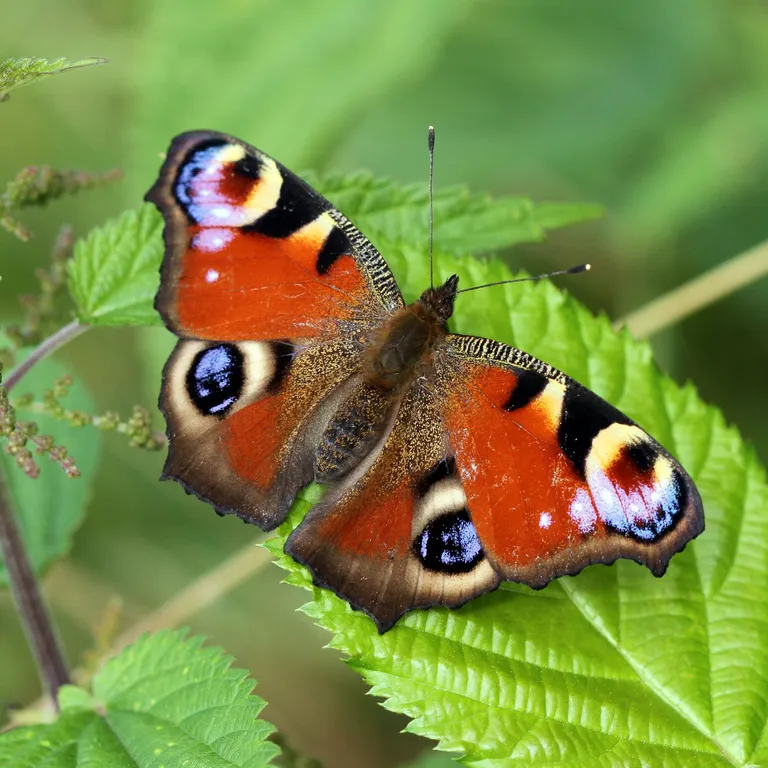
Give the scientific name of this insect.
Aglais io
